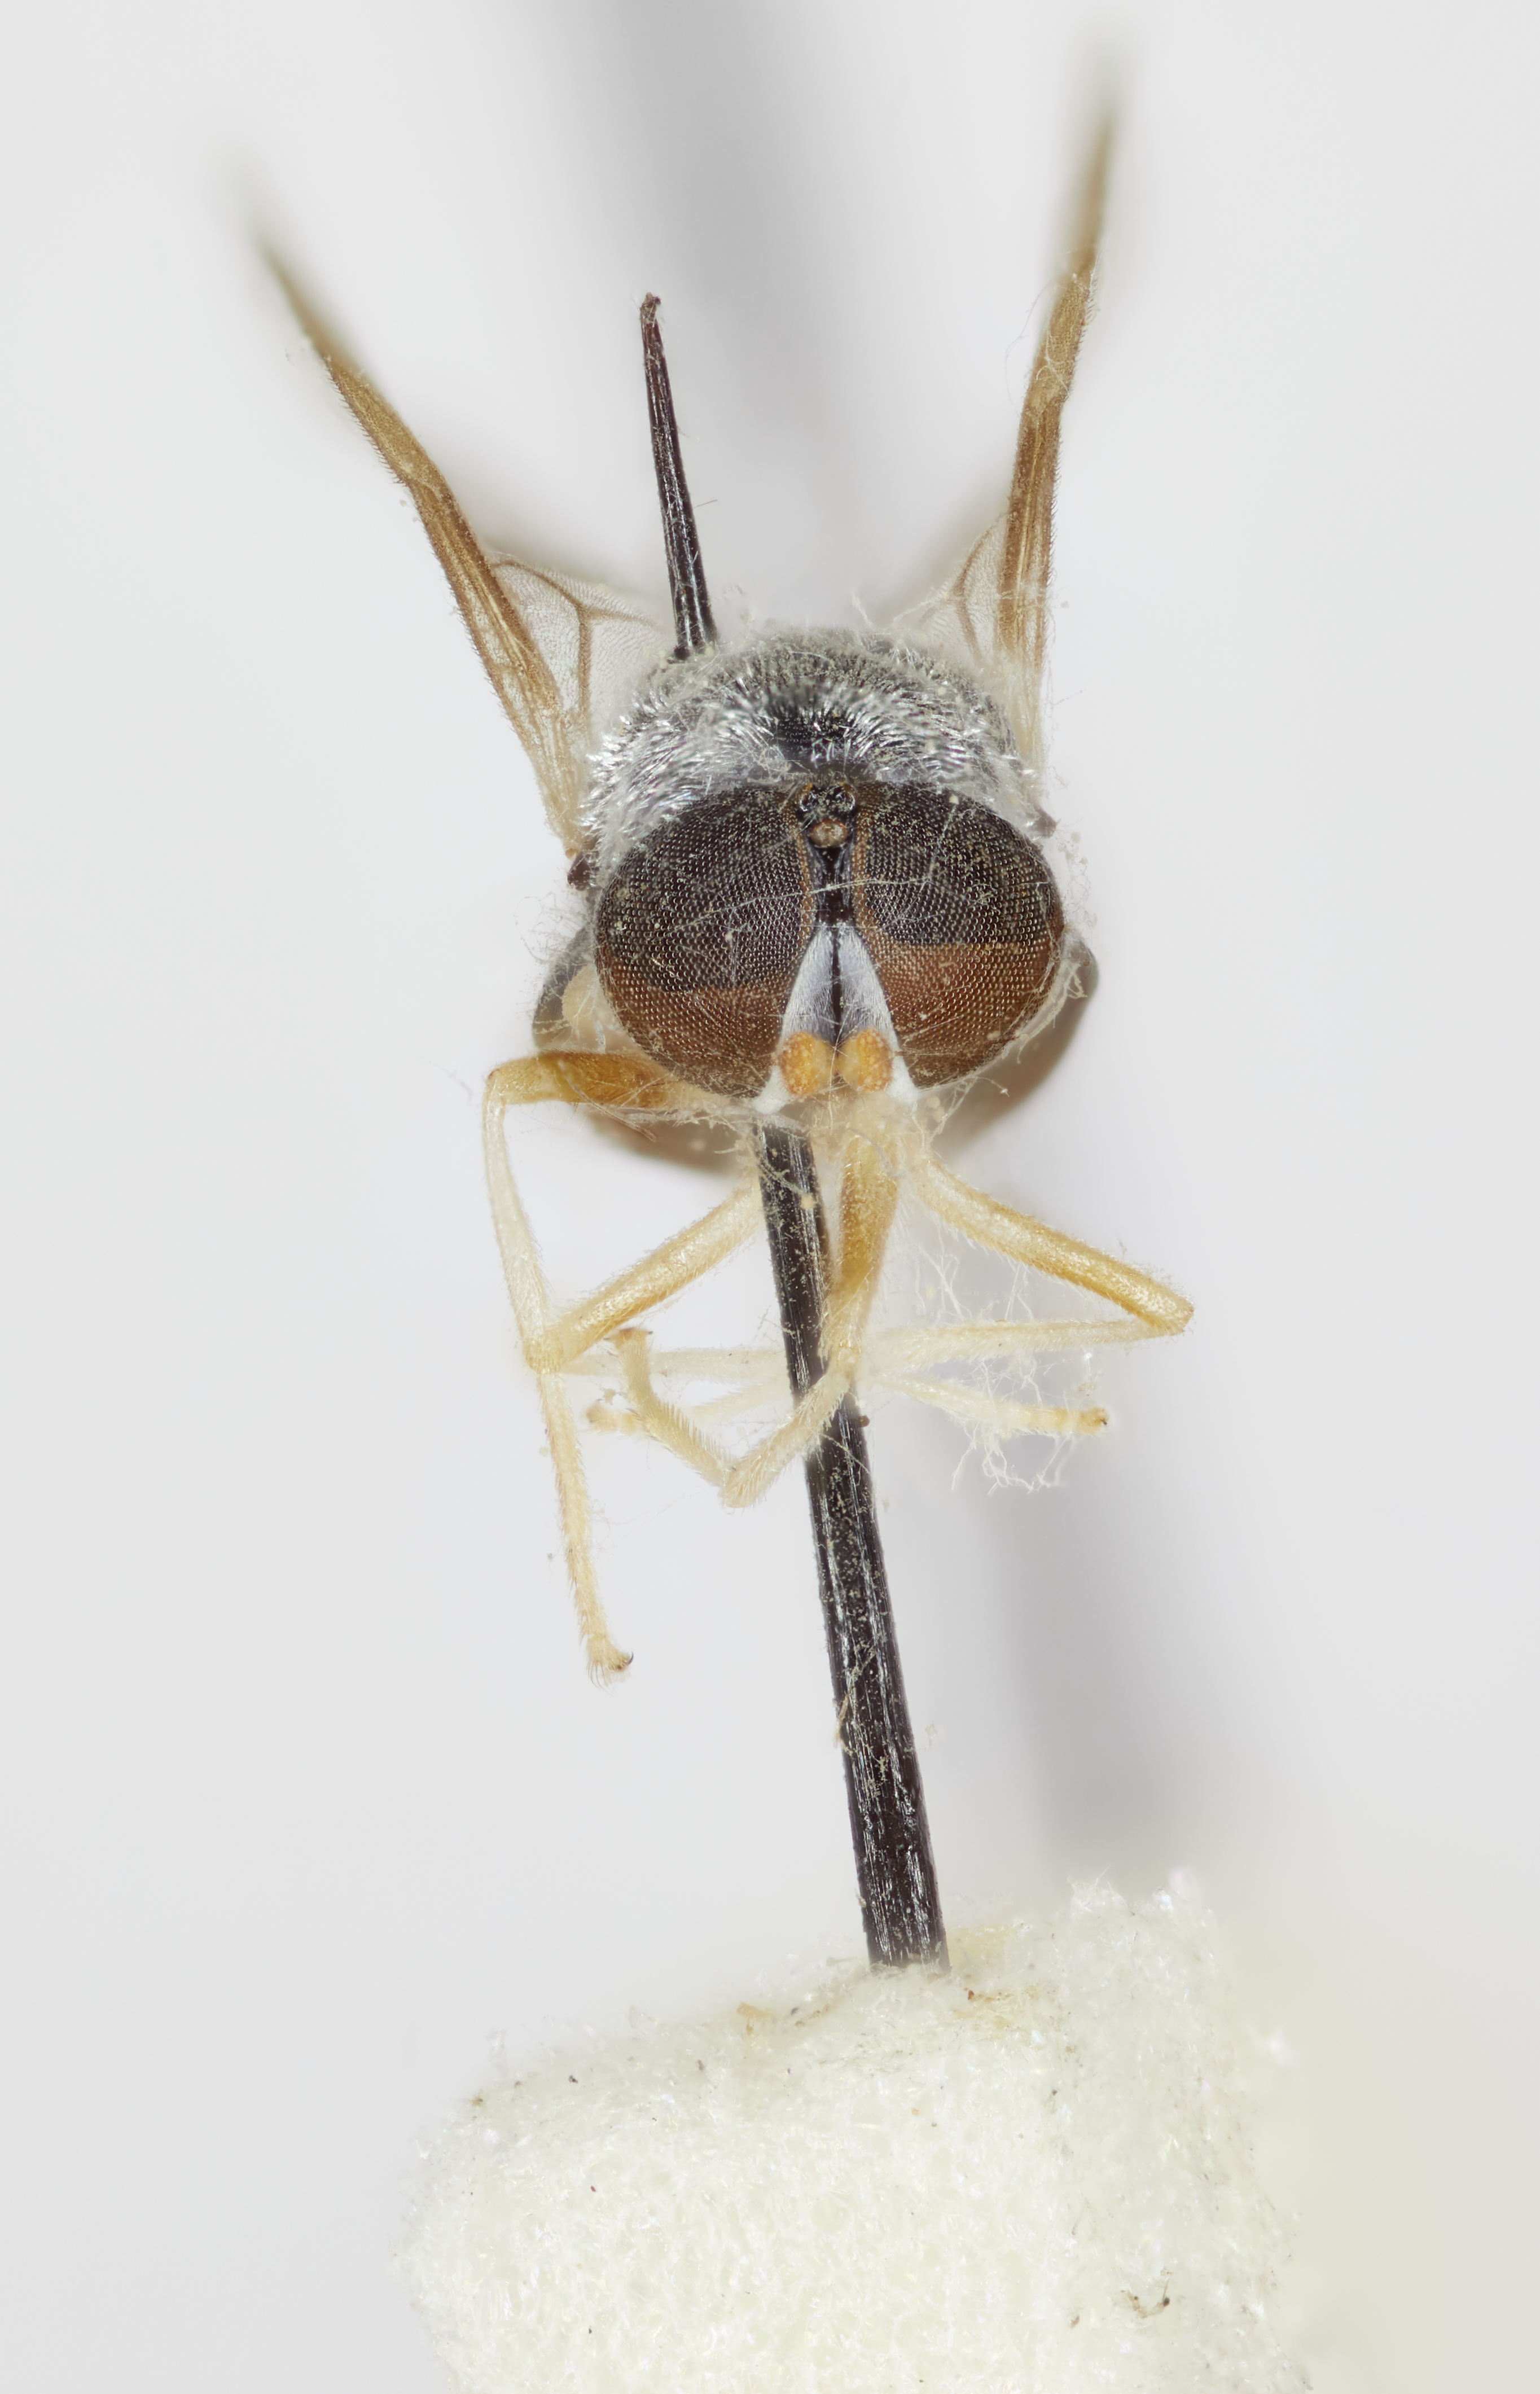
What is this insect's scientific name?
Eupachygaster villosa
